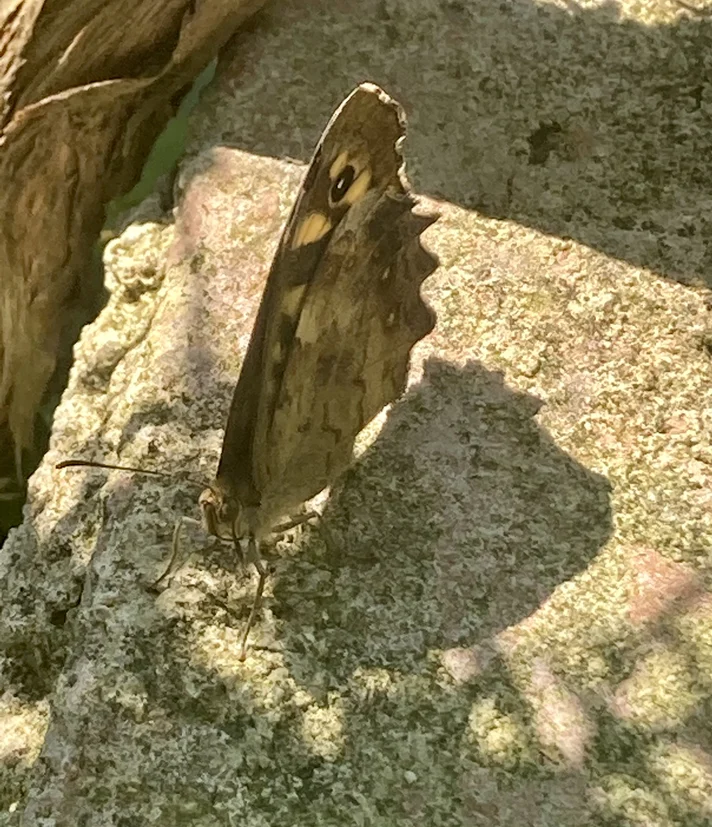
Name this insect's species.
Pararge aegeria
